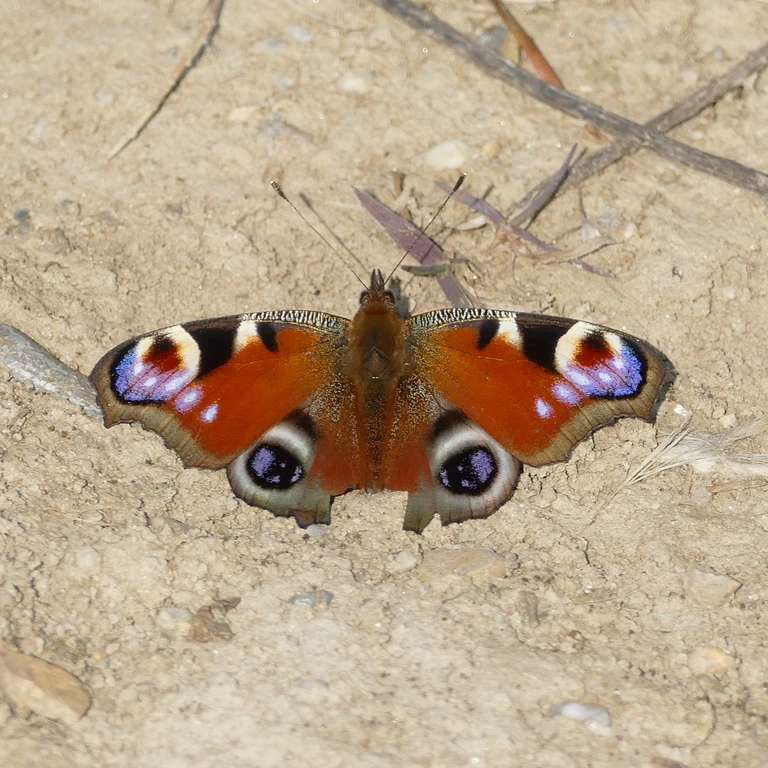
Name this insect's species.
Aglais io
